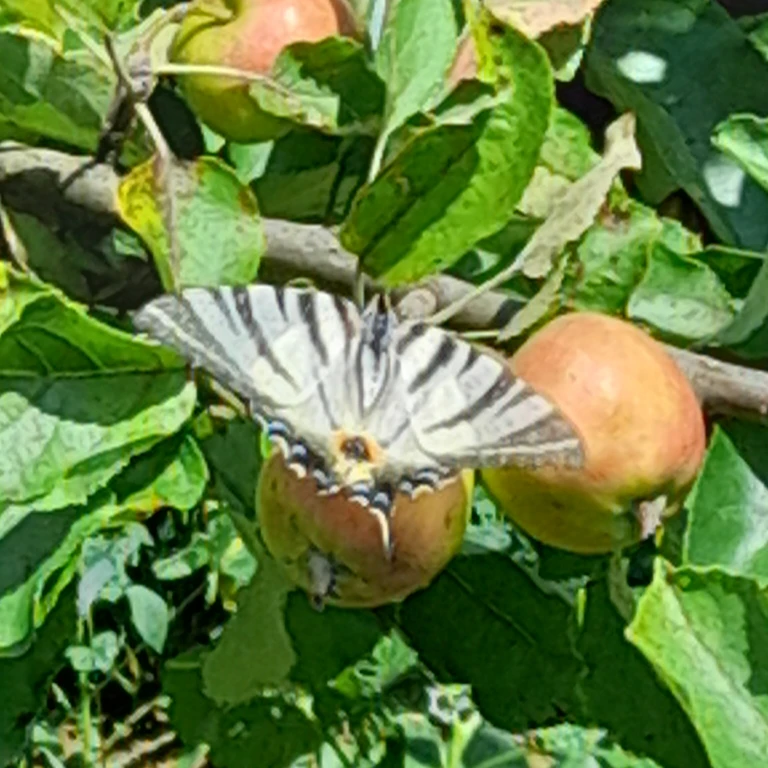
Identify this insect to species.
Iphiclides podalirius
